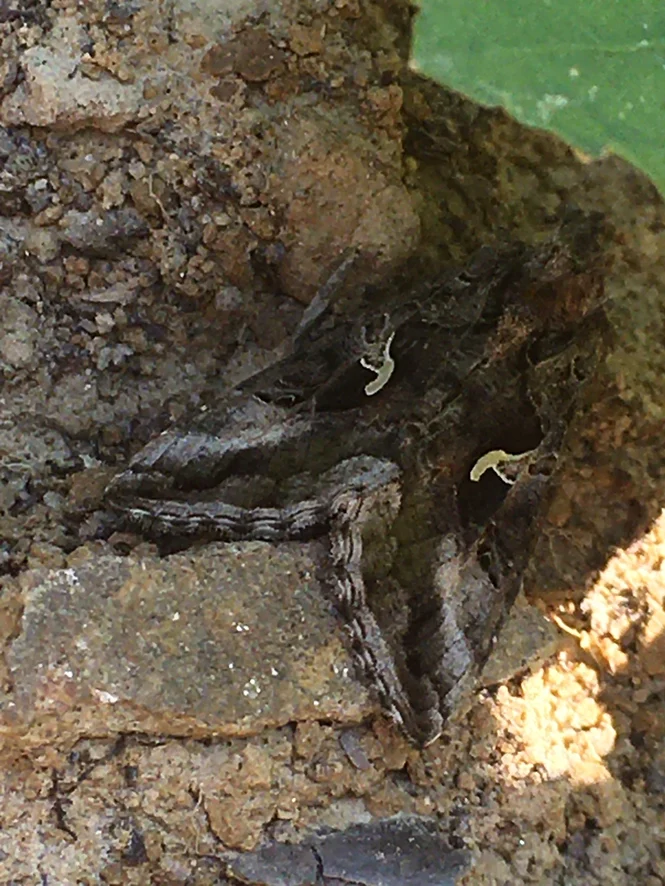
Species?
Autographa gamma
